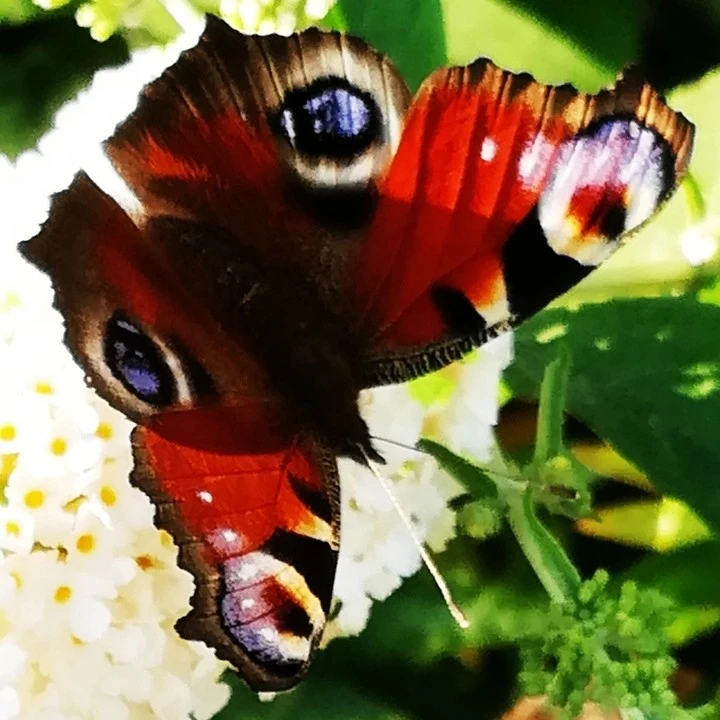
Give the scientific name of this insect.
Aglais io
